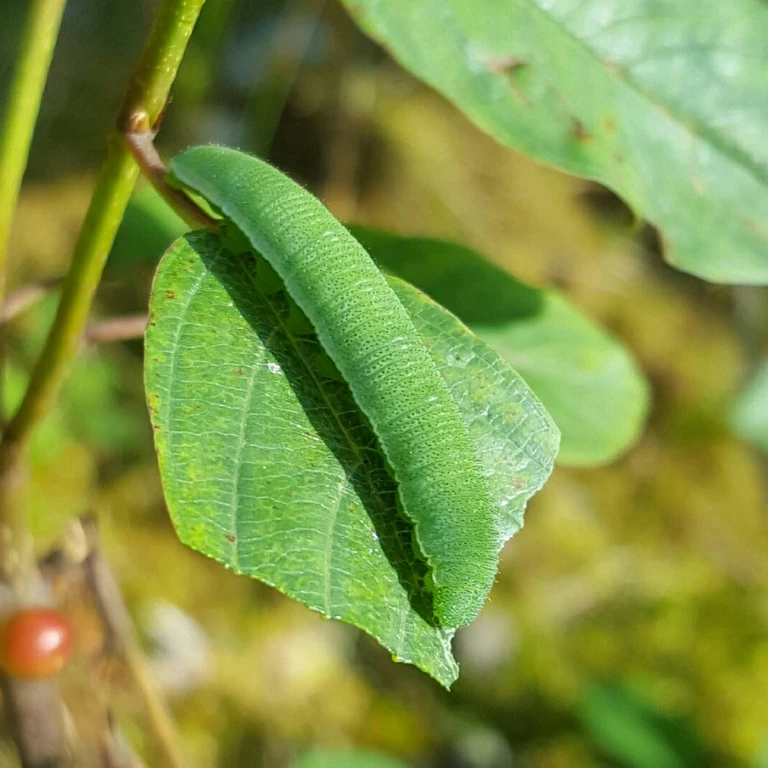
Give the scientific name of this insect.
Gonepteryx rhamni
